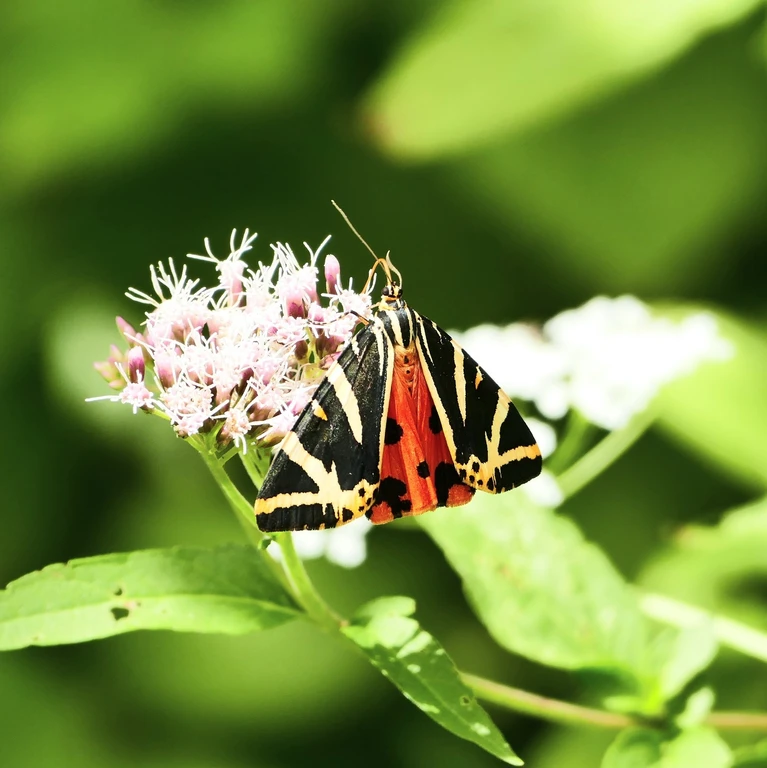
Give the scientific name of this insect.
Euplagia quadripunctaria
